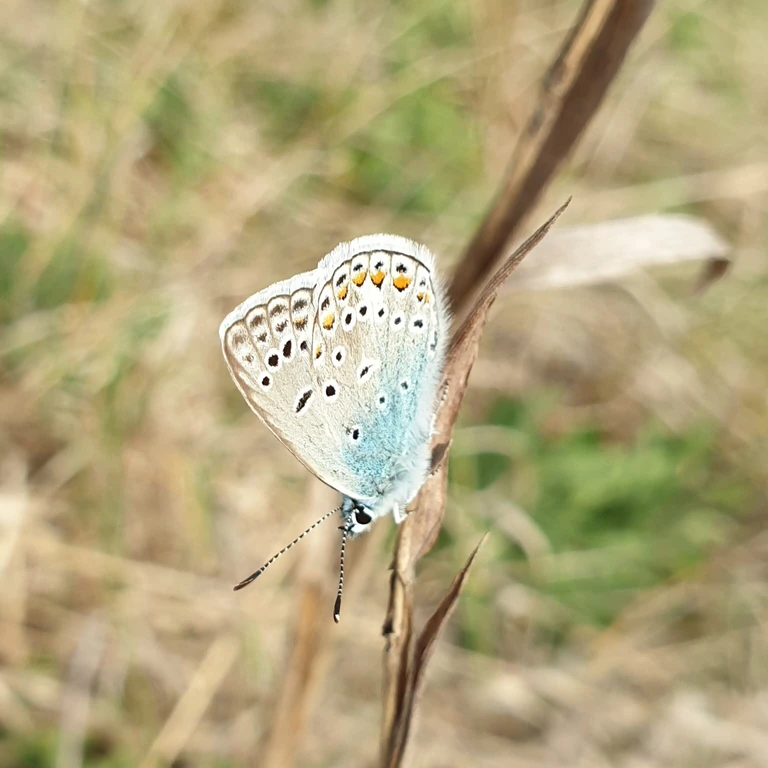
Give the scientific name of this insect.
Polyommatus icarus
